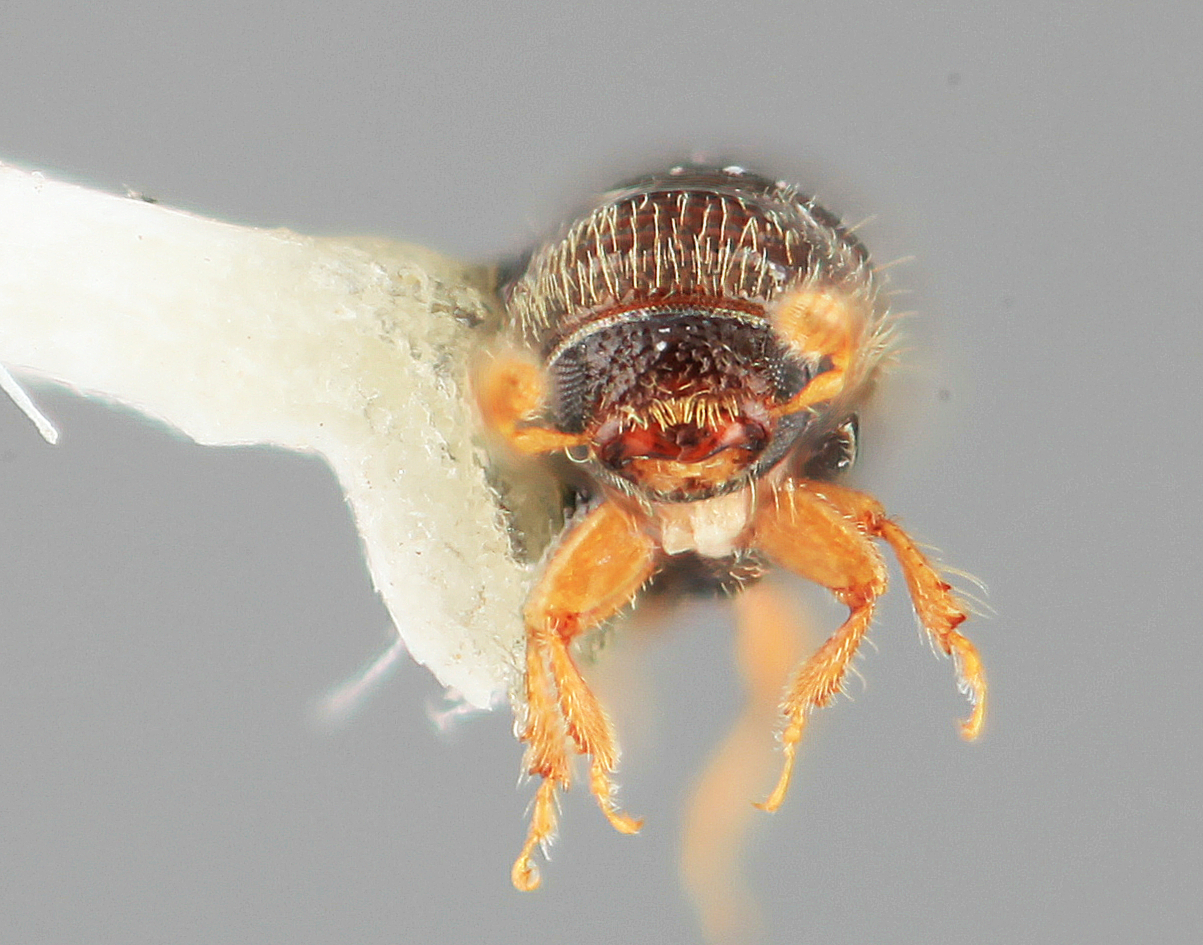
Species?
Pityophthorus moritzi
